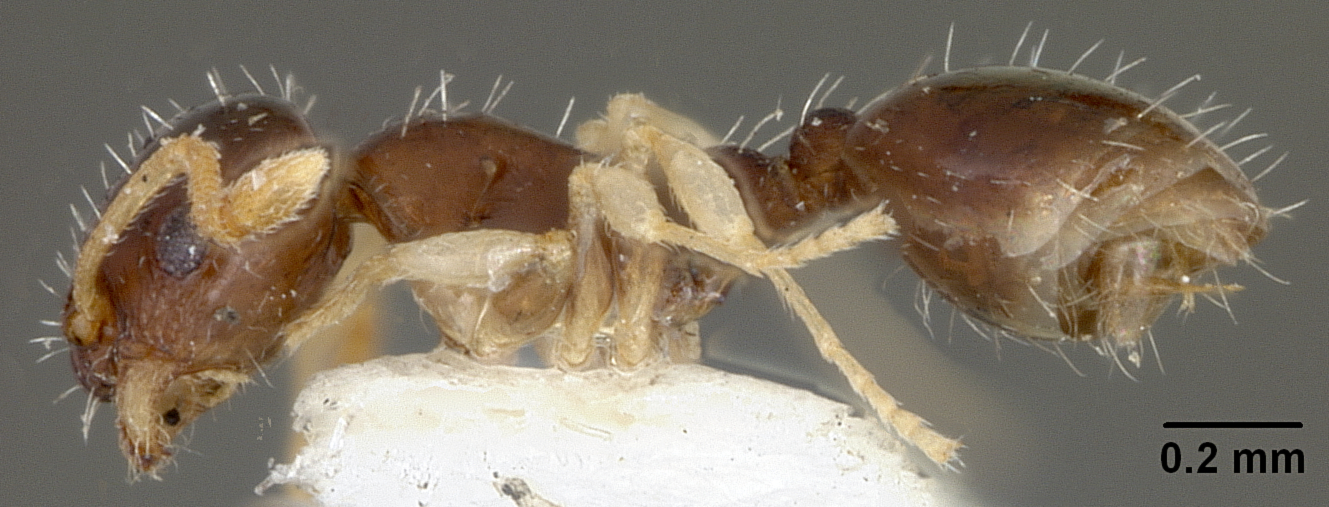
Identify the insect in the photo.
Leptothorax tuscaloosae
